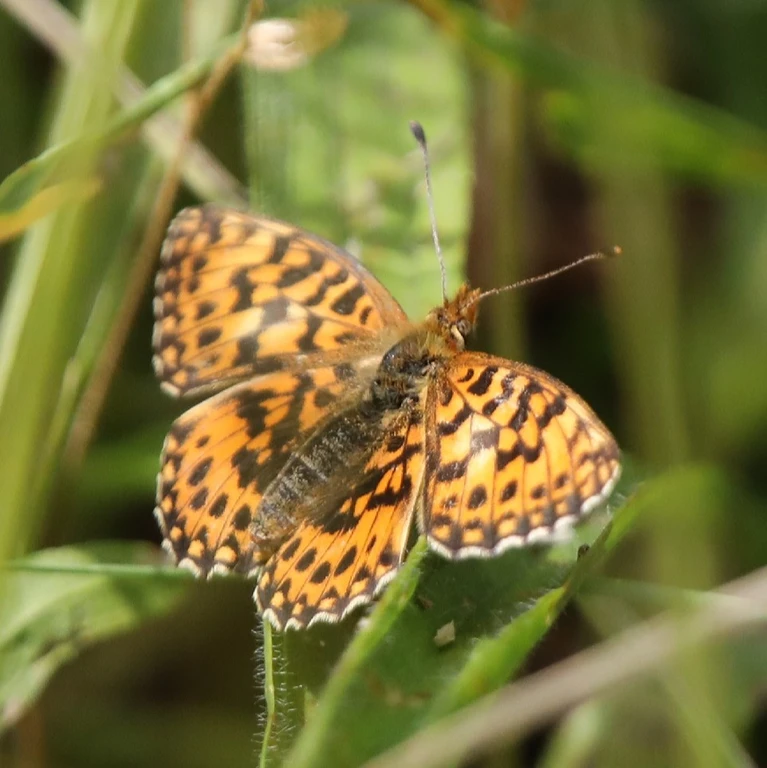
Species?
Boloria dia
